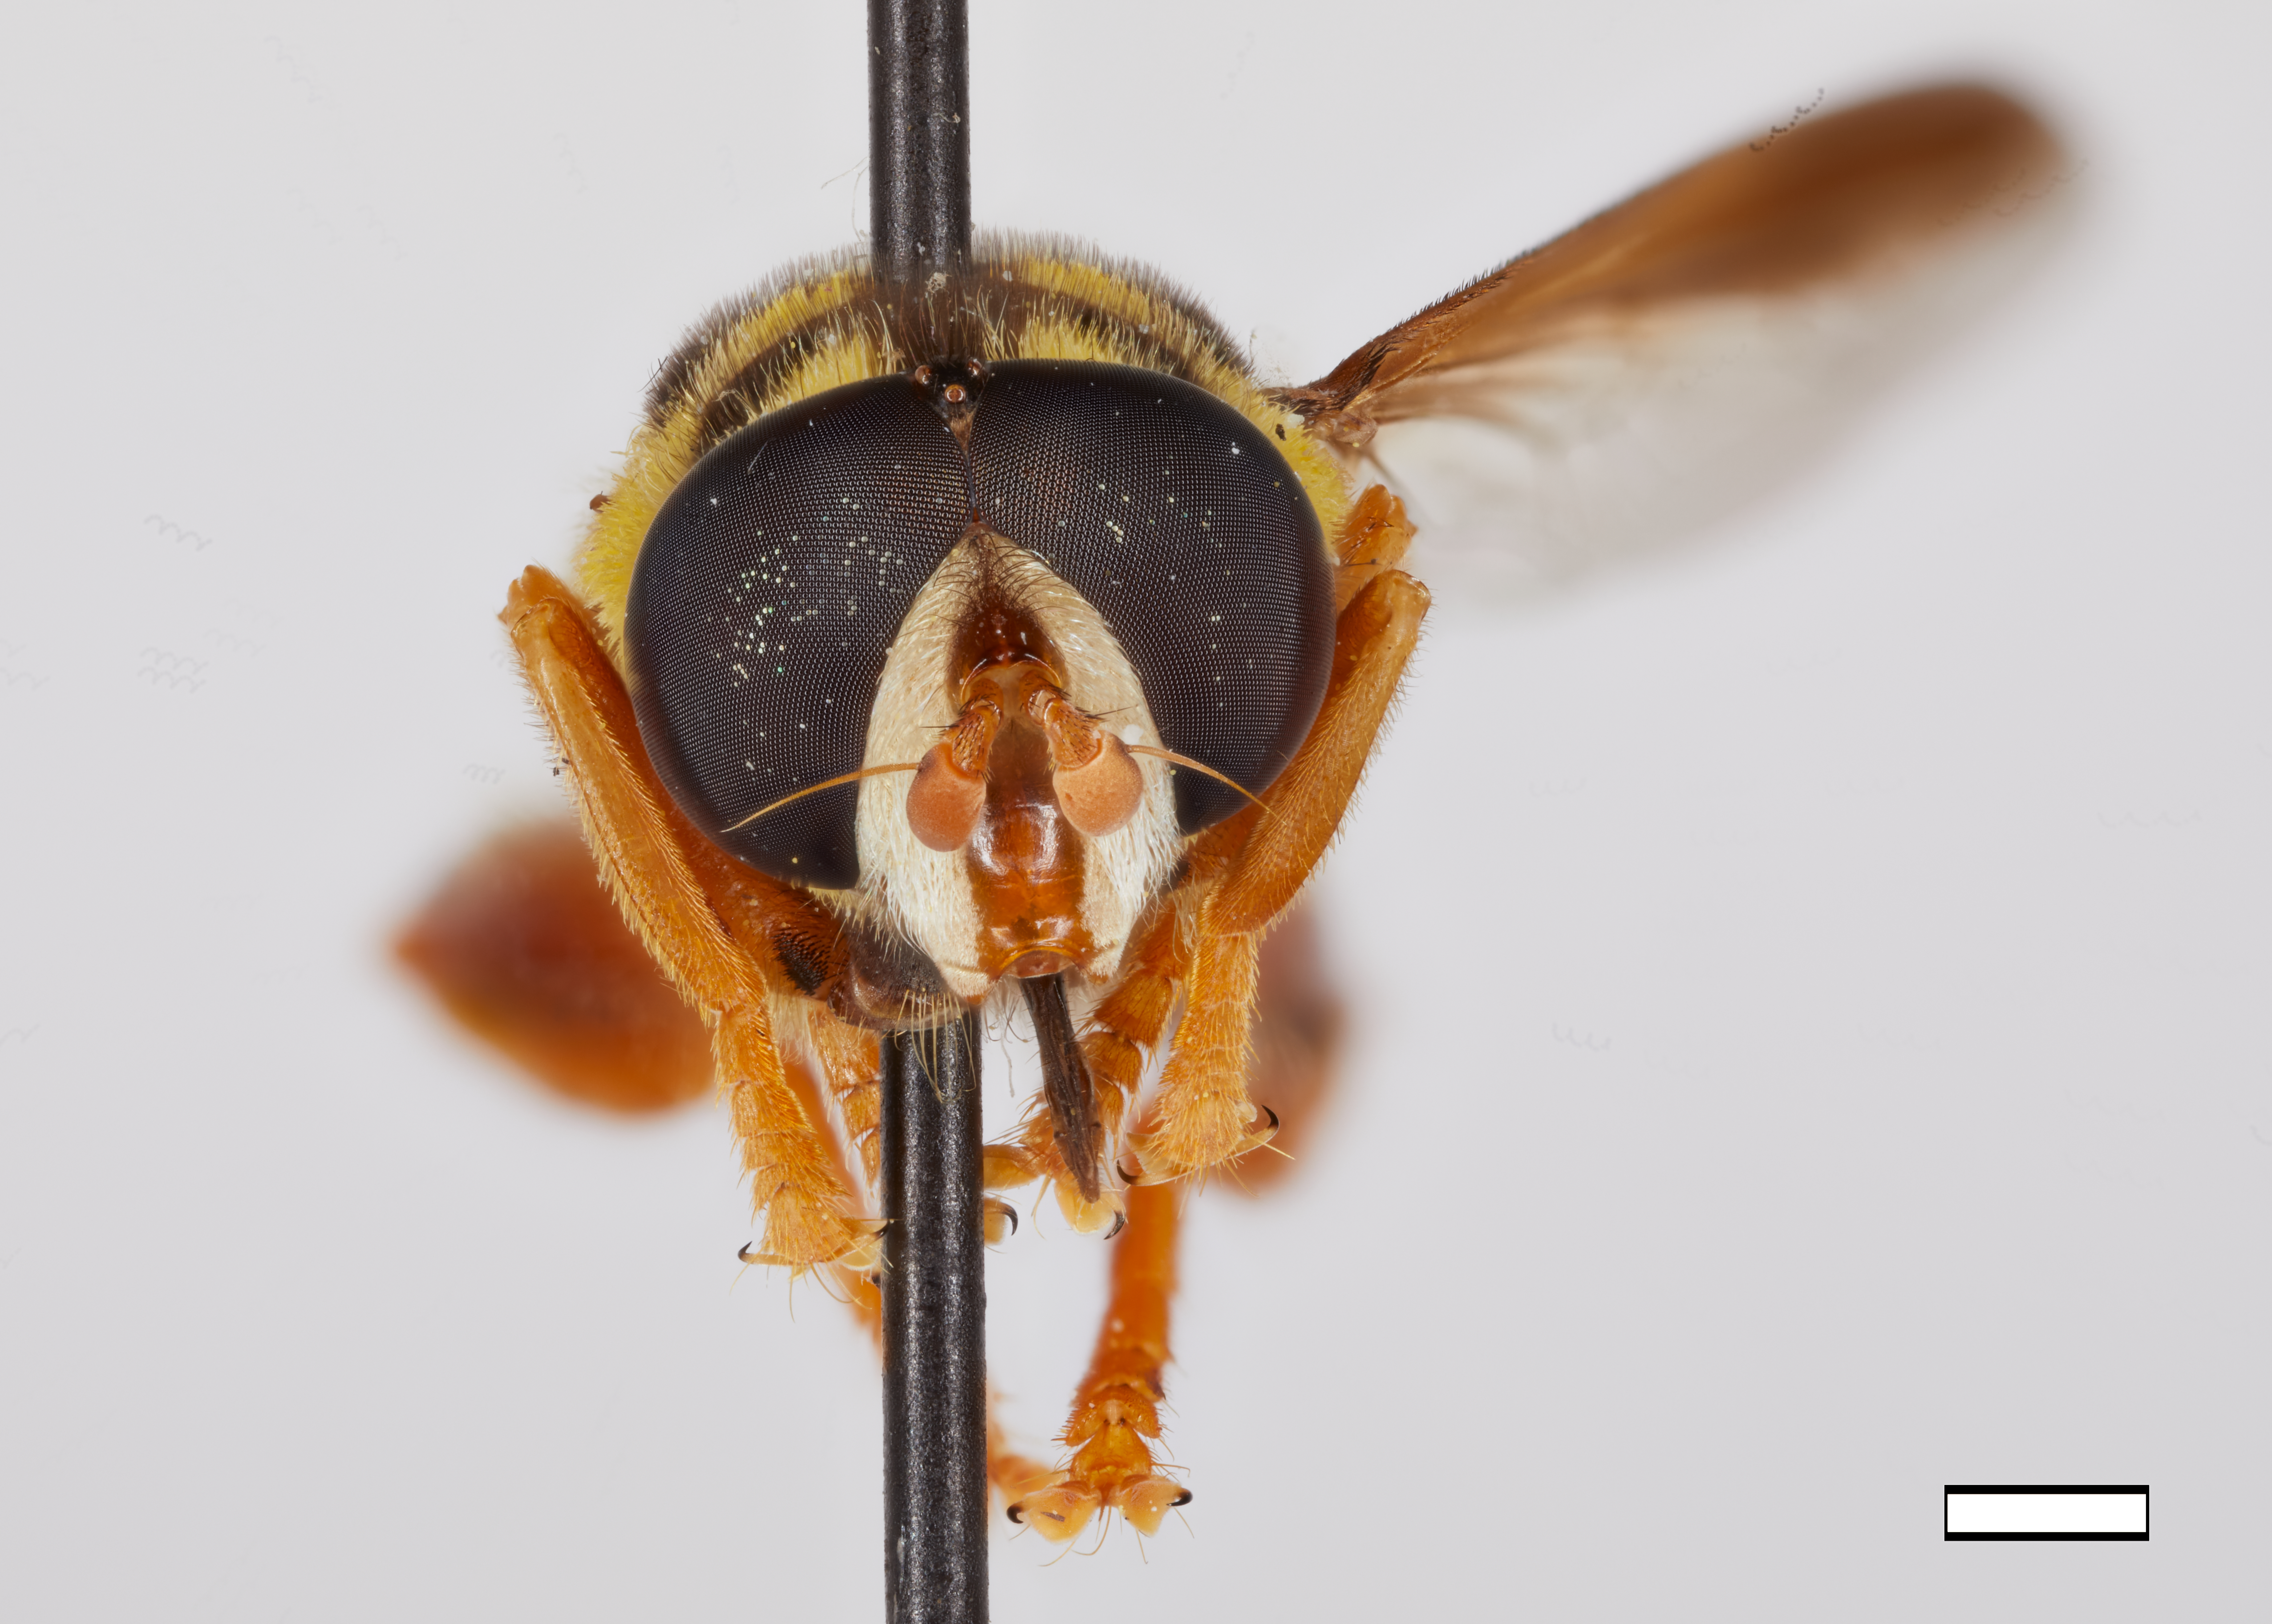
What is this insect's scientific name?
Meromacrus minuticornis
